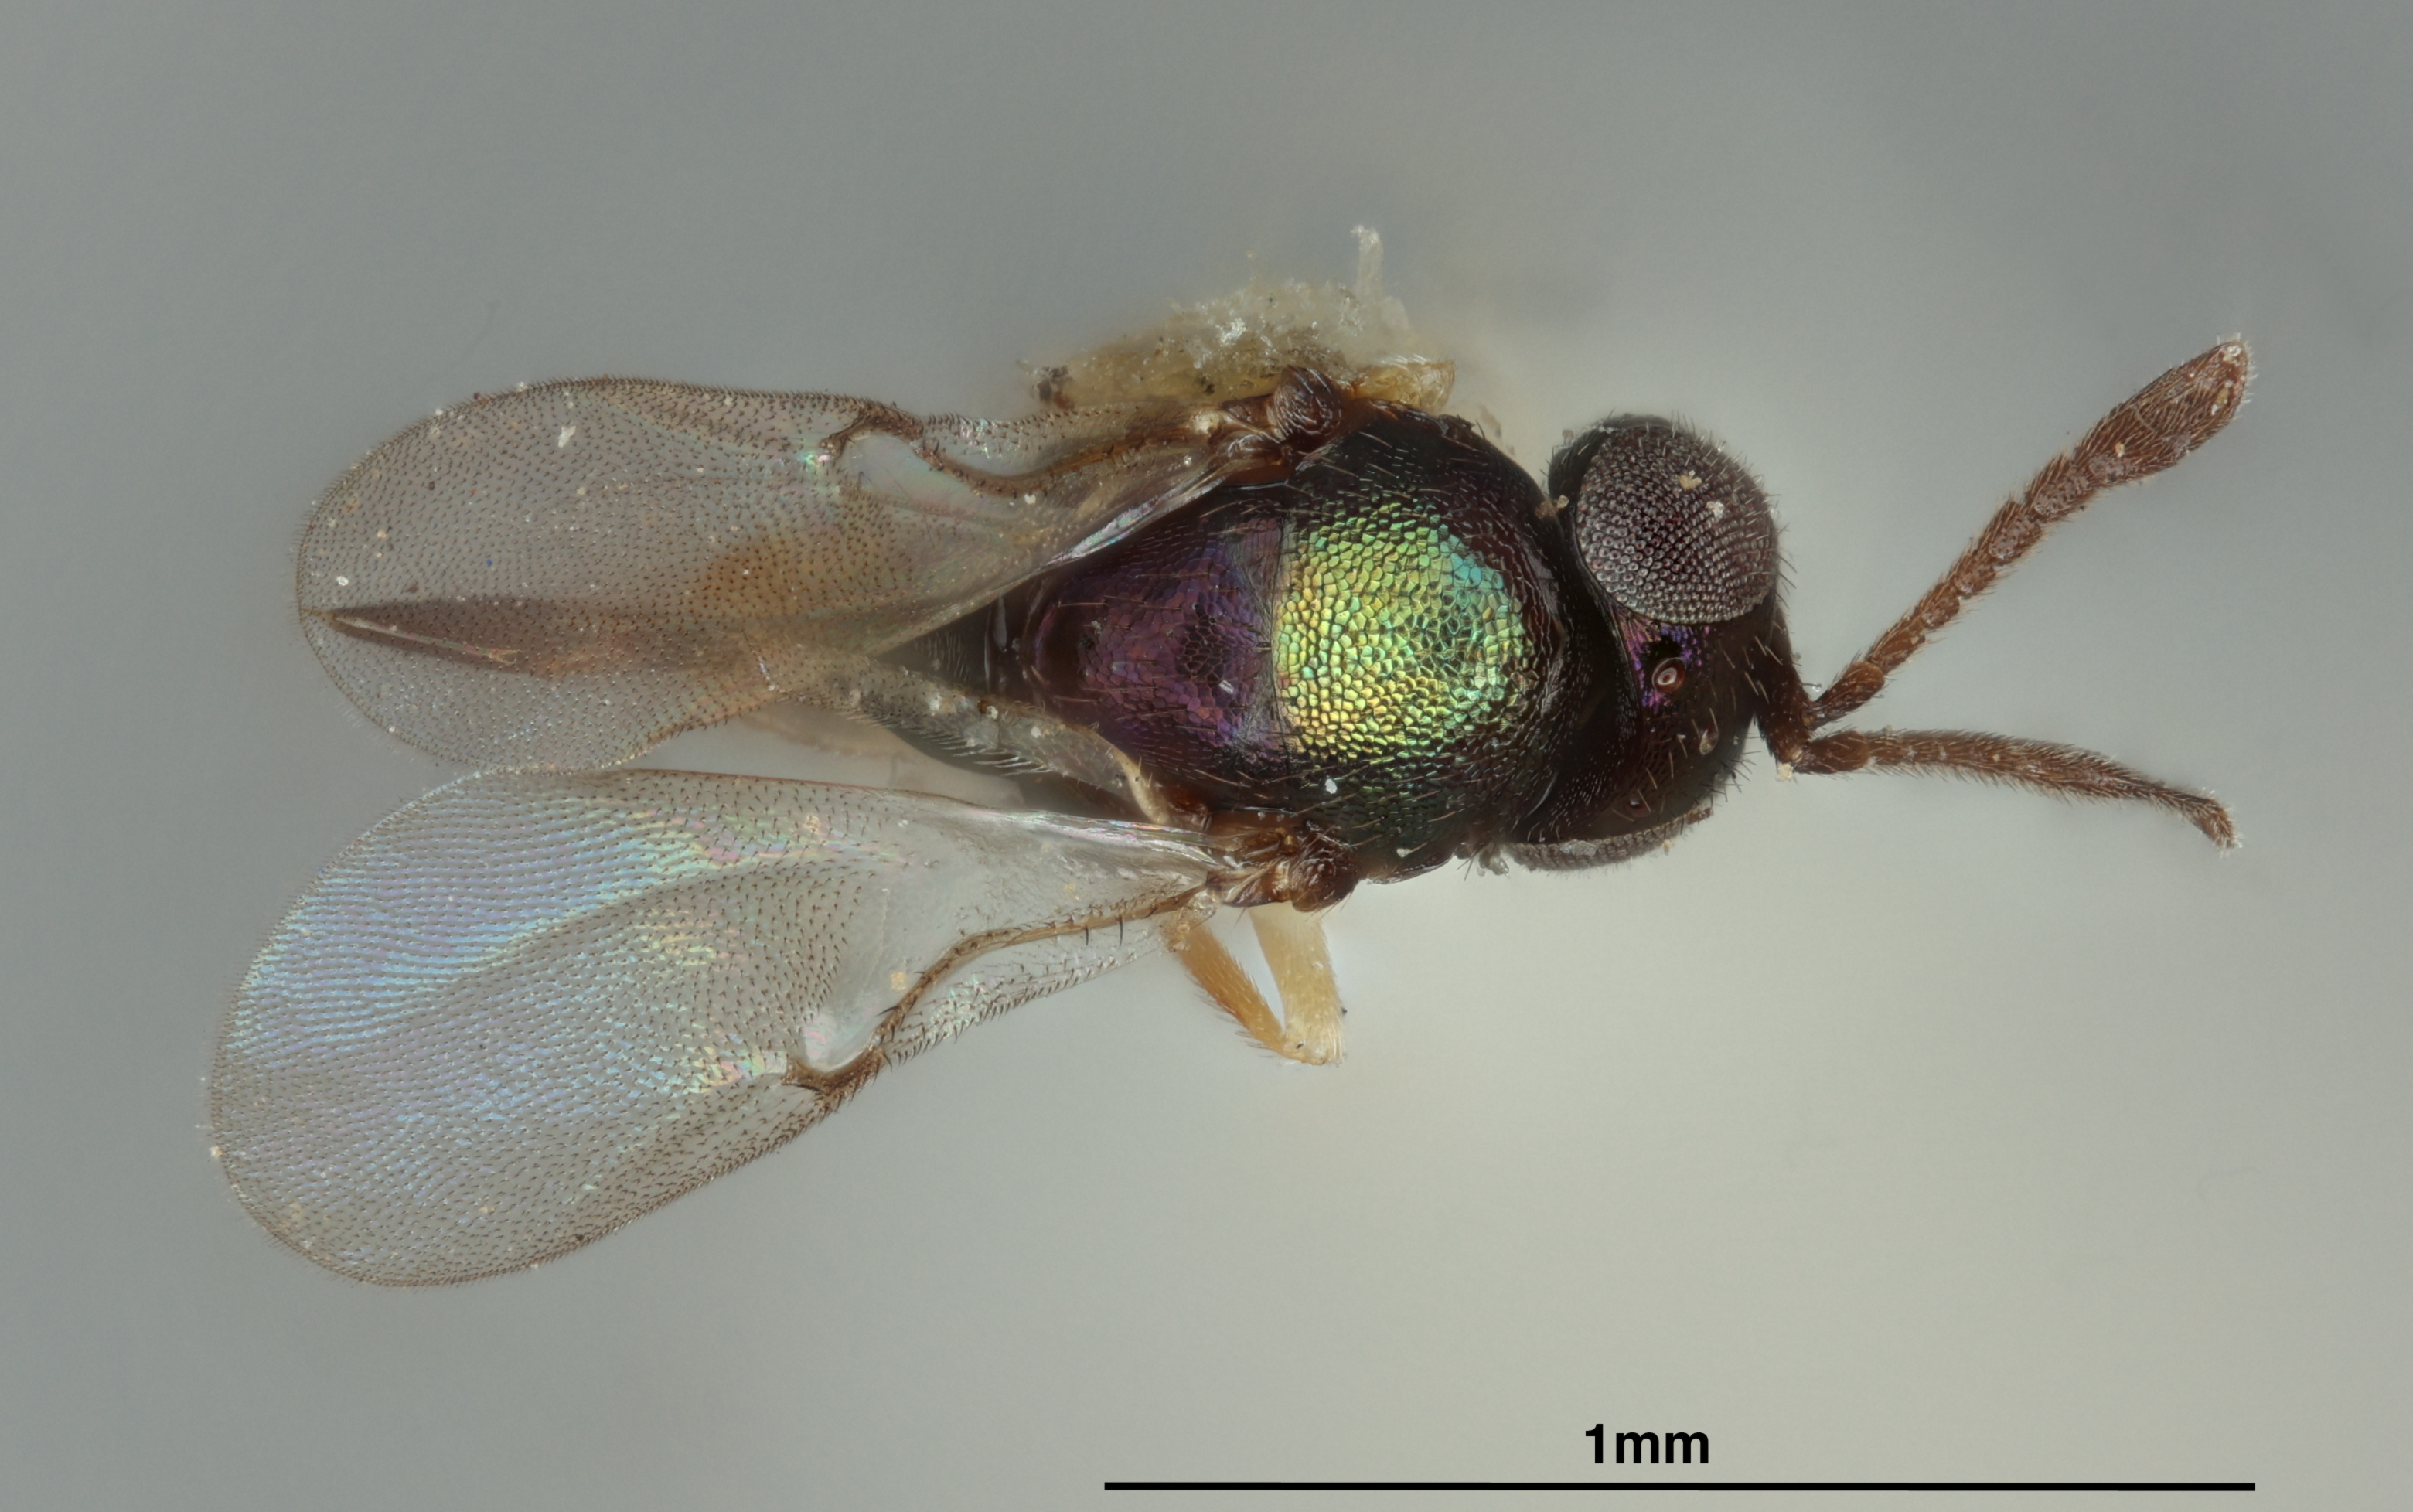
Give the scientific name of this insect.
Tetracnemus pretiosus
